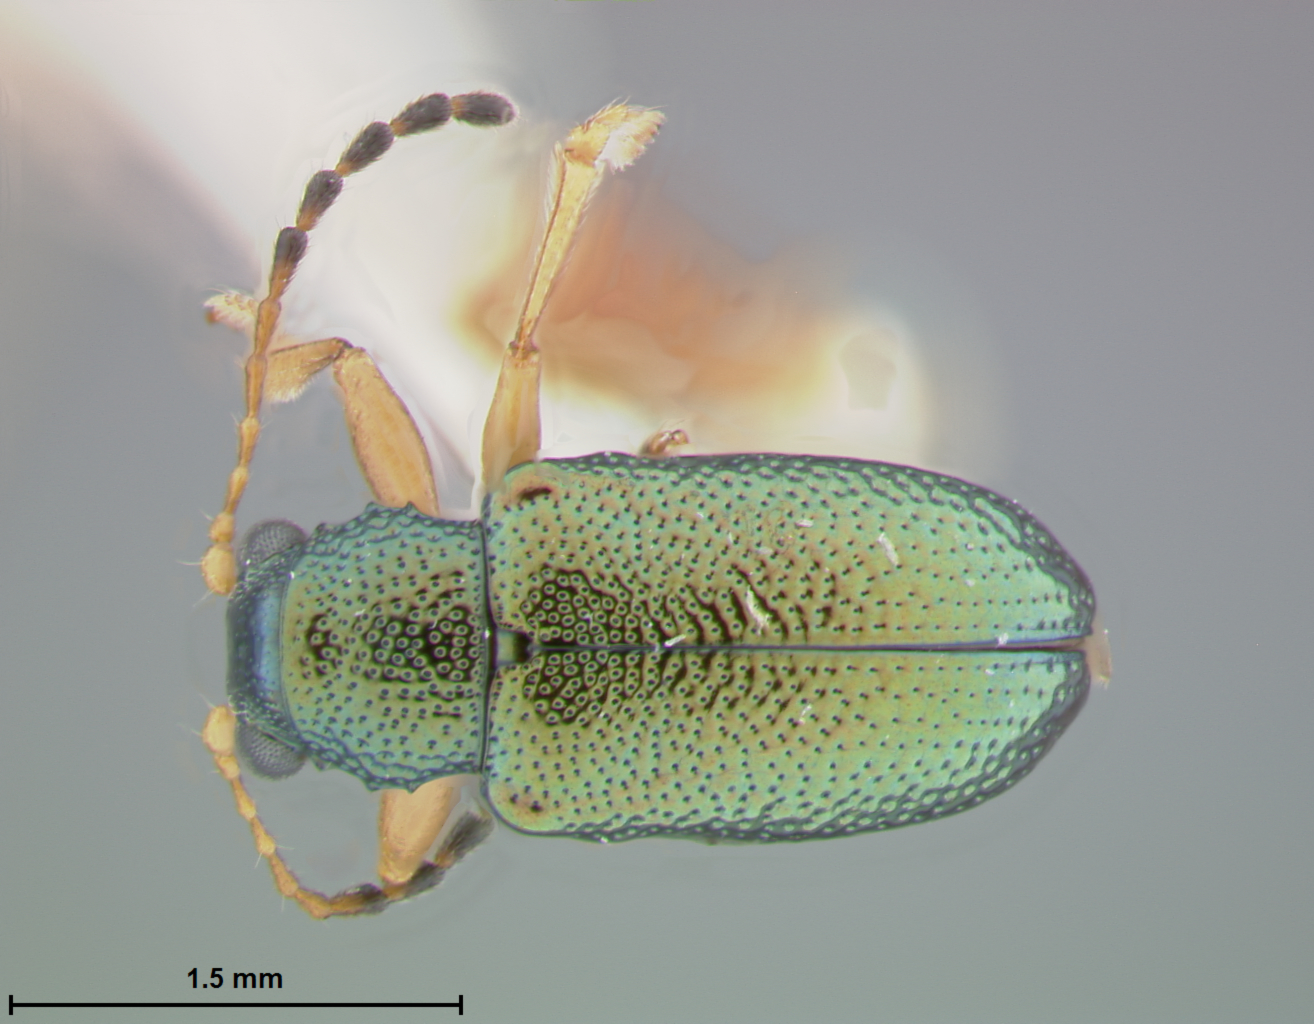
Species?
Alethaxius meliae
